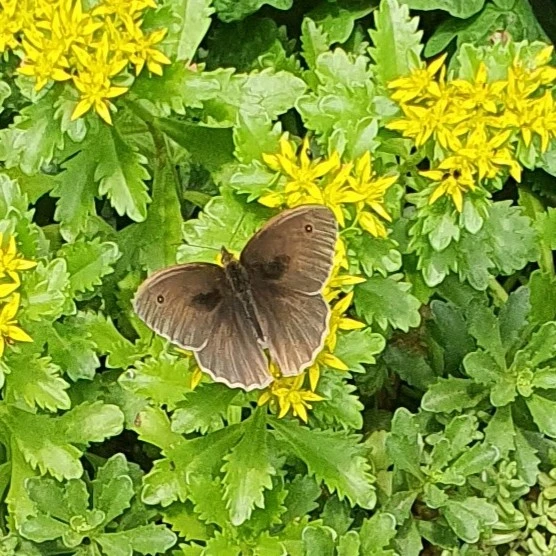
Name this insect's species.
Maniola jurtina
